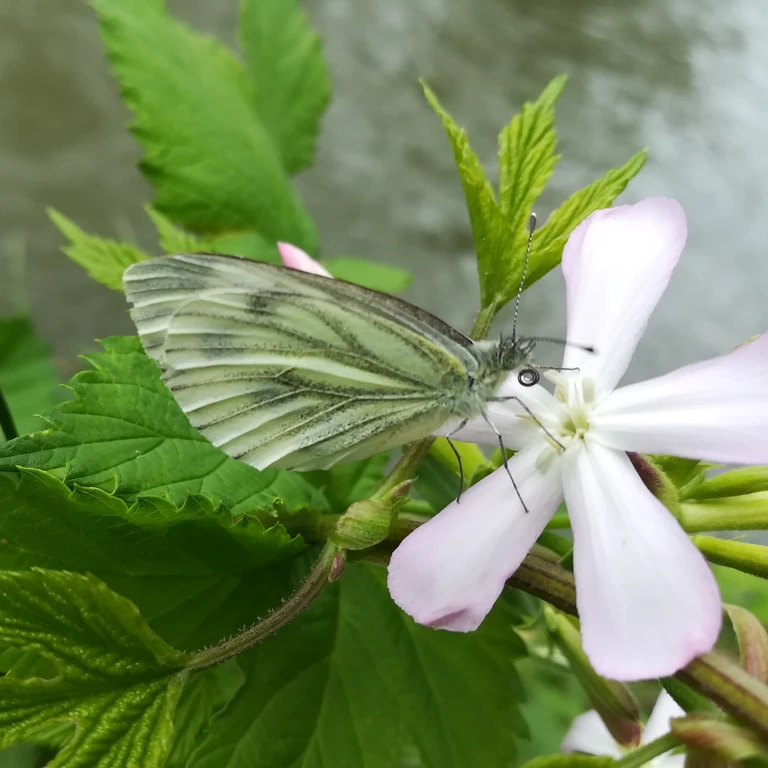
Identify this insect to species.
Pieris napi
